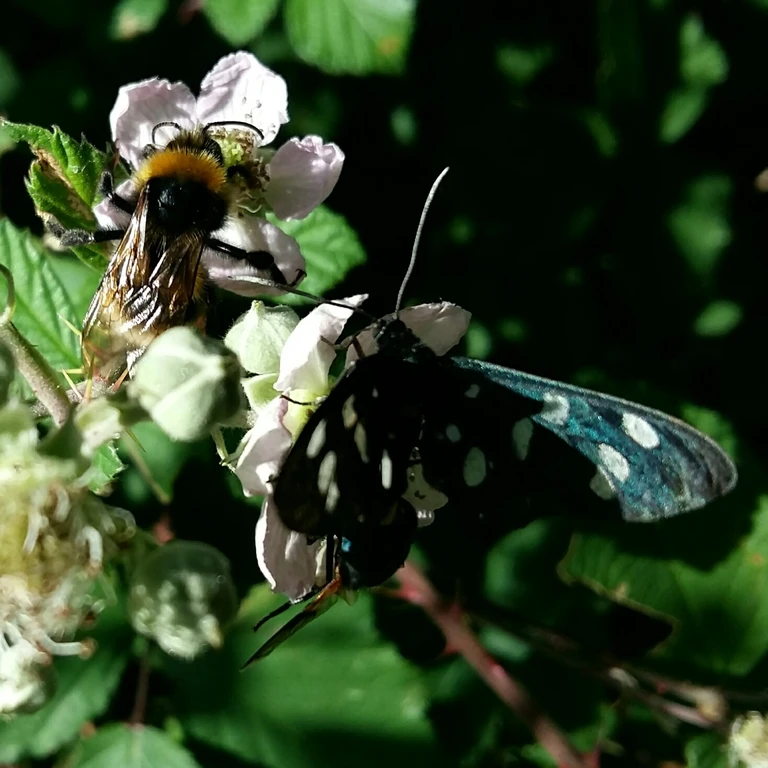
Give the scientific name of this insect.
Amata phegea
